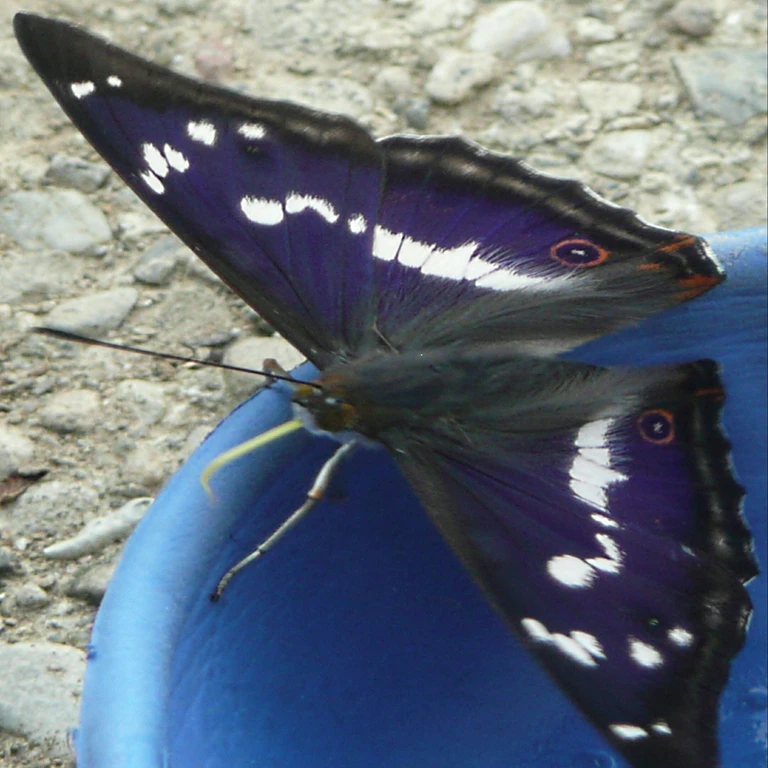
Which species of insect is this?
Apatura iris
